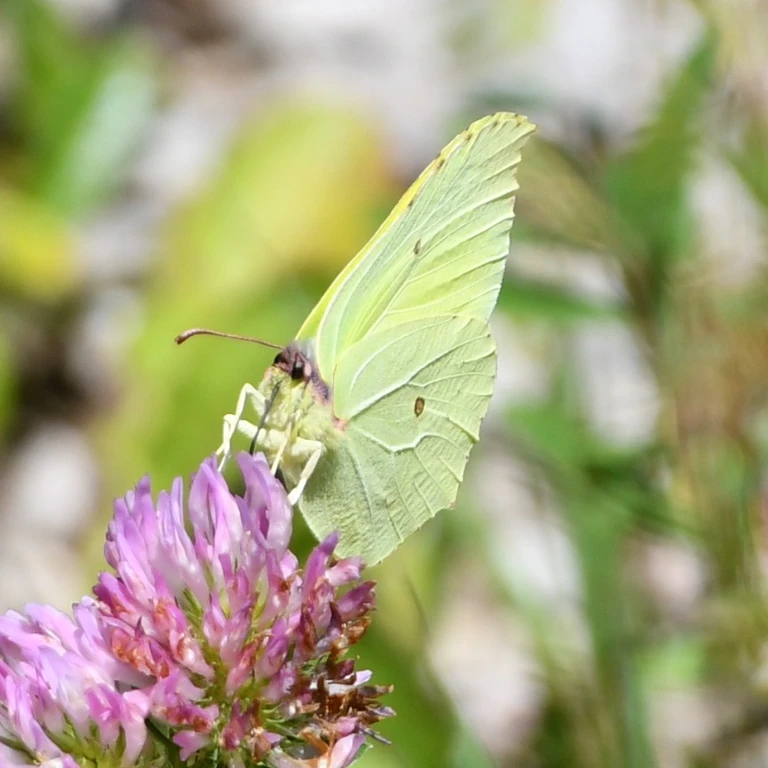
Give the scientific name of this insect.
Gonepteryx rhamni
